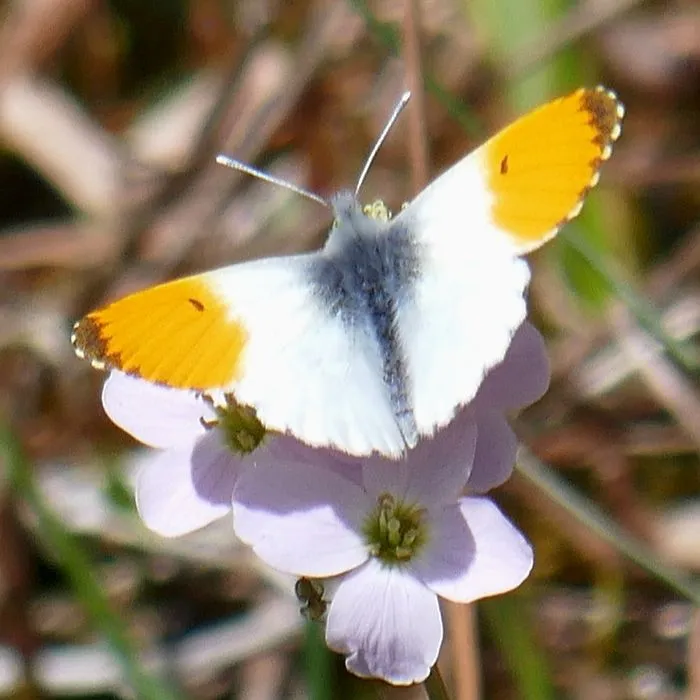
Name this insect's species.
Anthocharis cardamines
